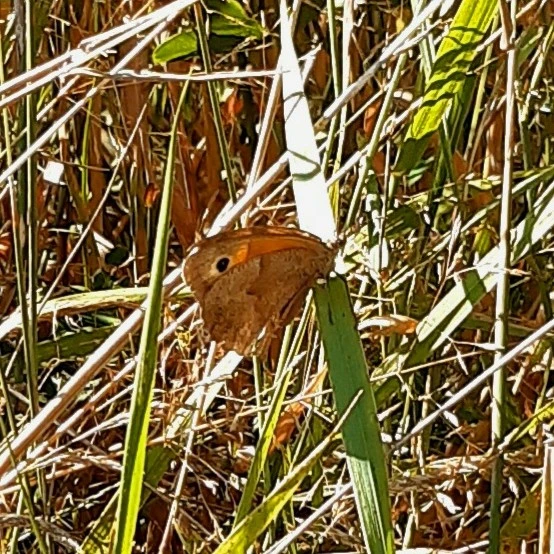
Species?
Maniola jurtina
